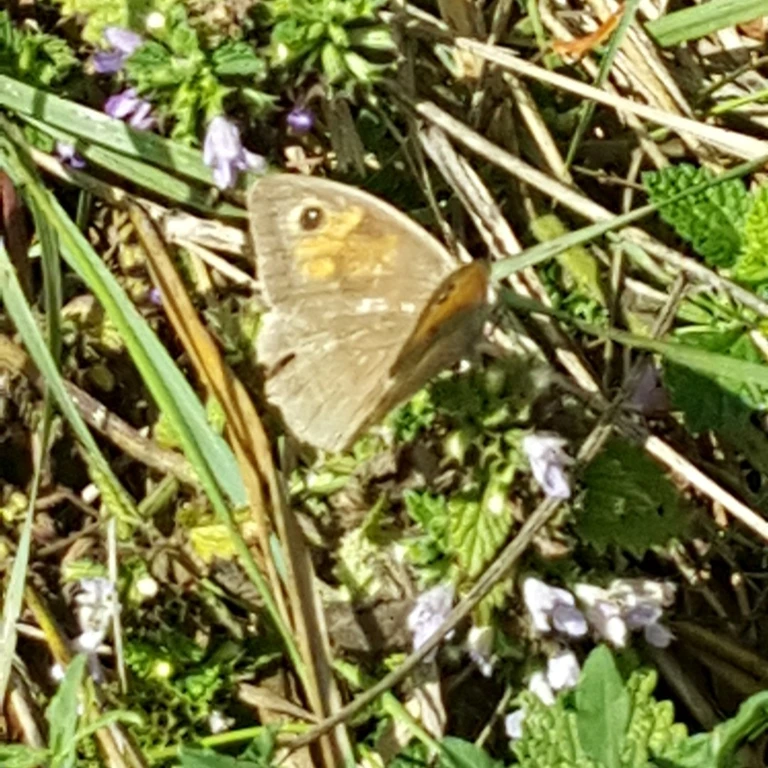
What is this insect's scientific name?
Maniola jurtina
